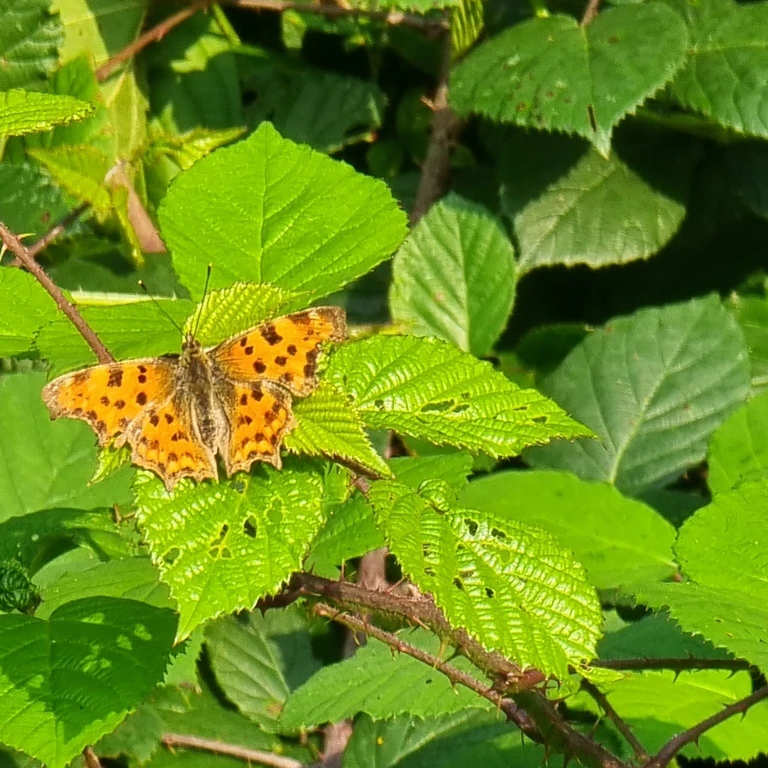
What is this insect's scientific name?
Polygonia c-album
